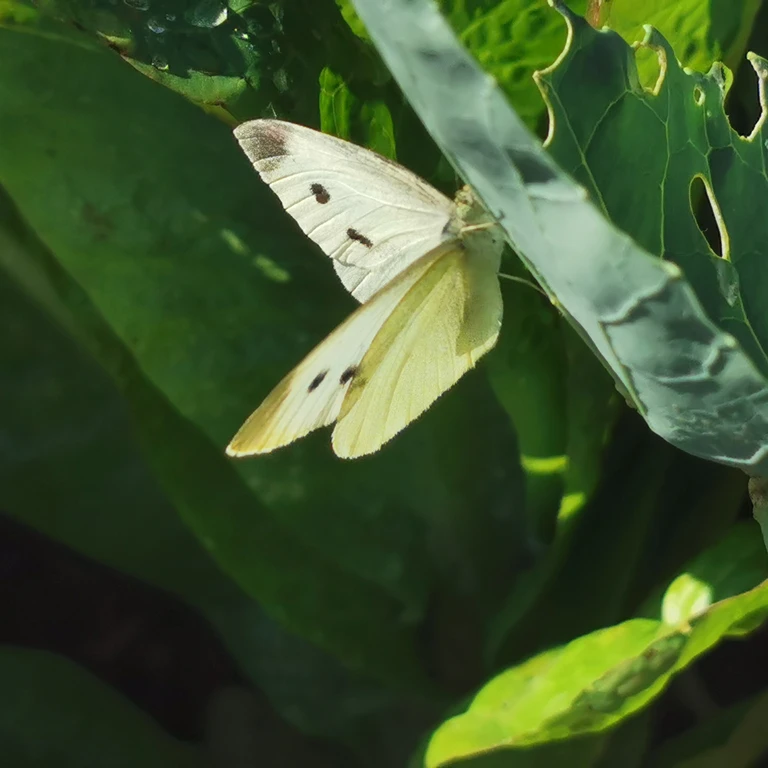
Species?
Pieris rapae
